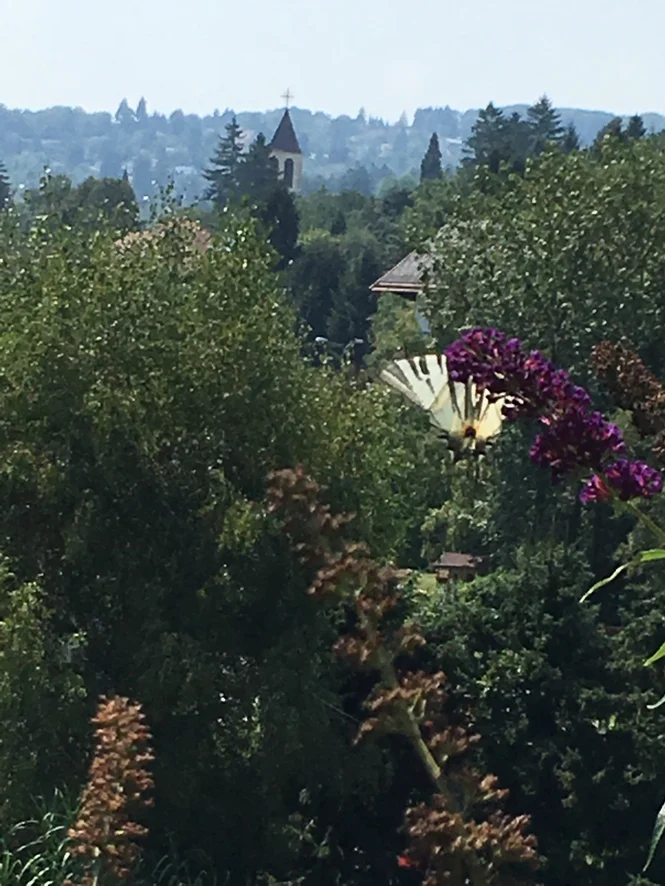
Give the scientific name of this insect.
Iphiclides podalirius
